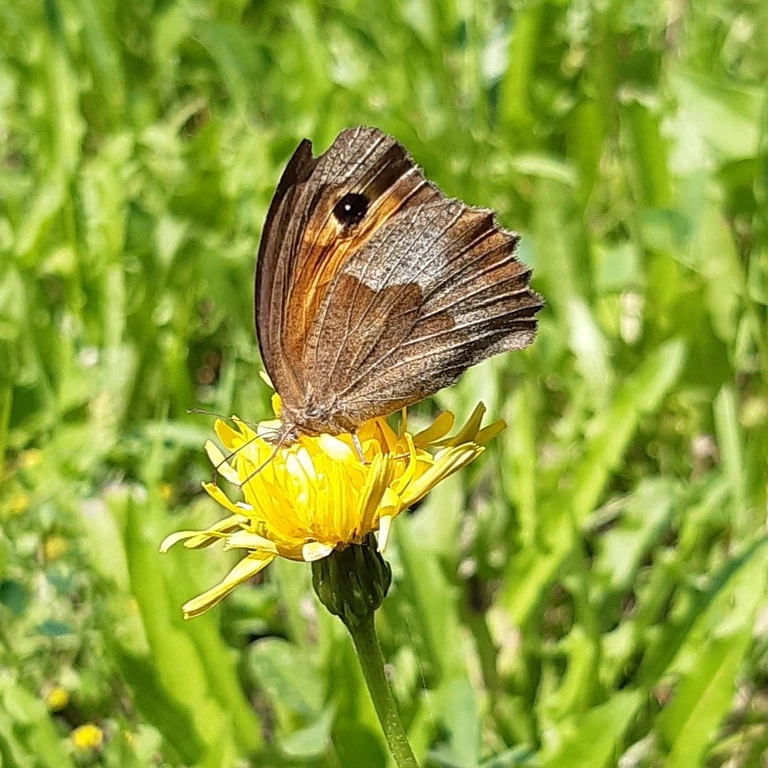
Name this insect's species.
Maniola jurtina
